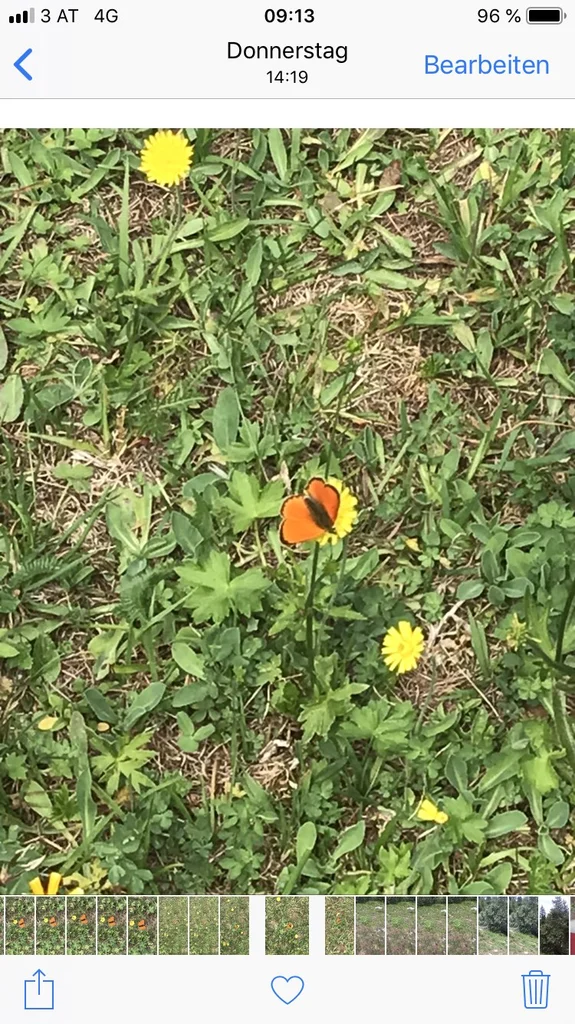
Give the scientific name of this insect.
Lycaena virgaureae
